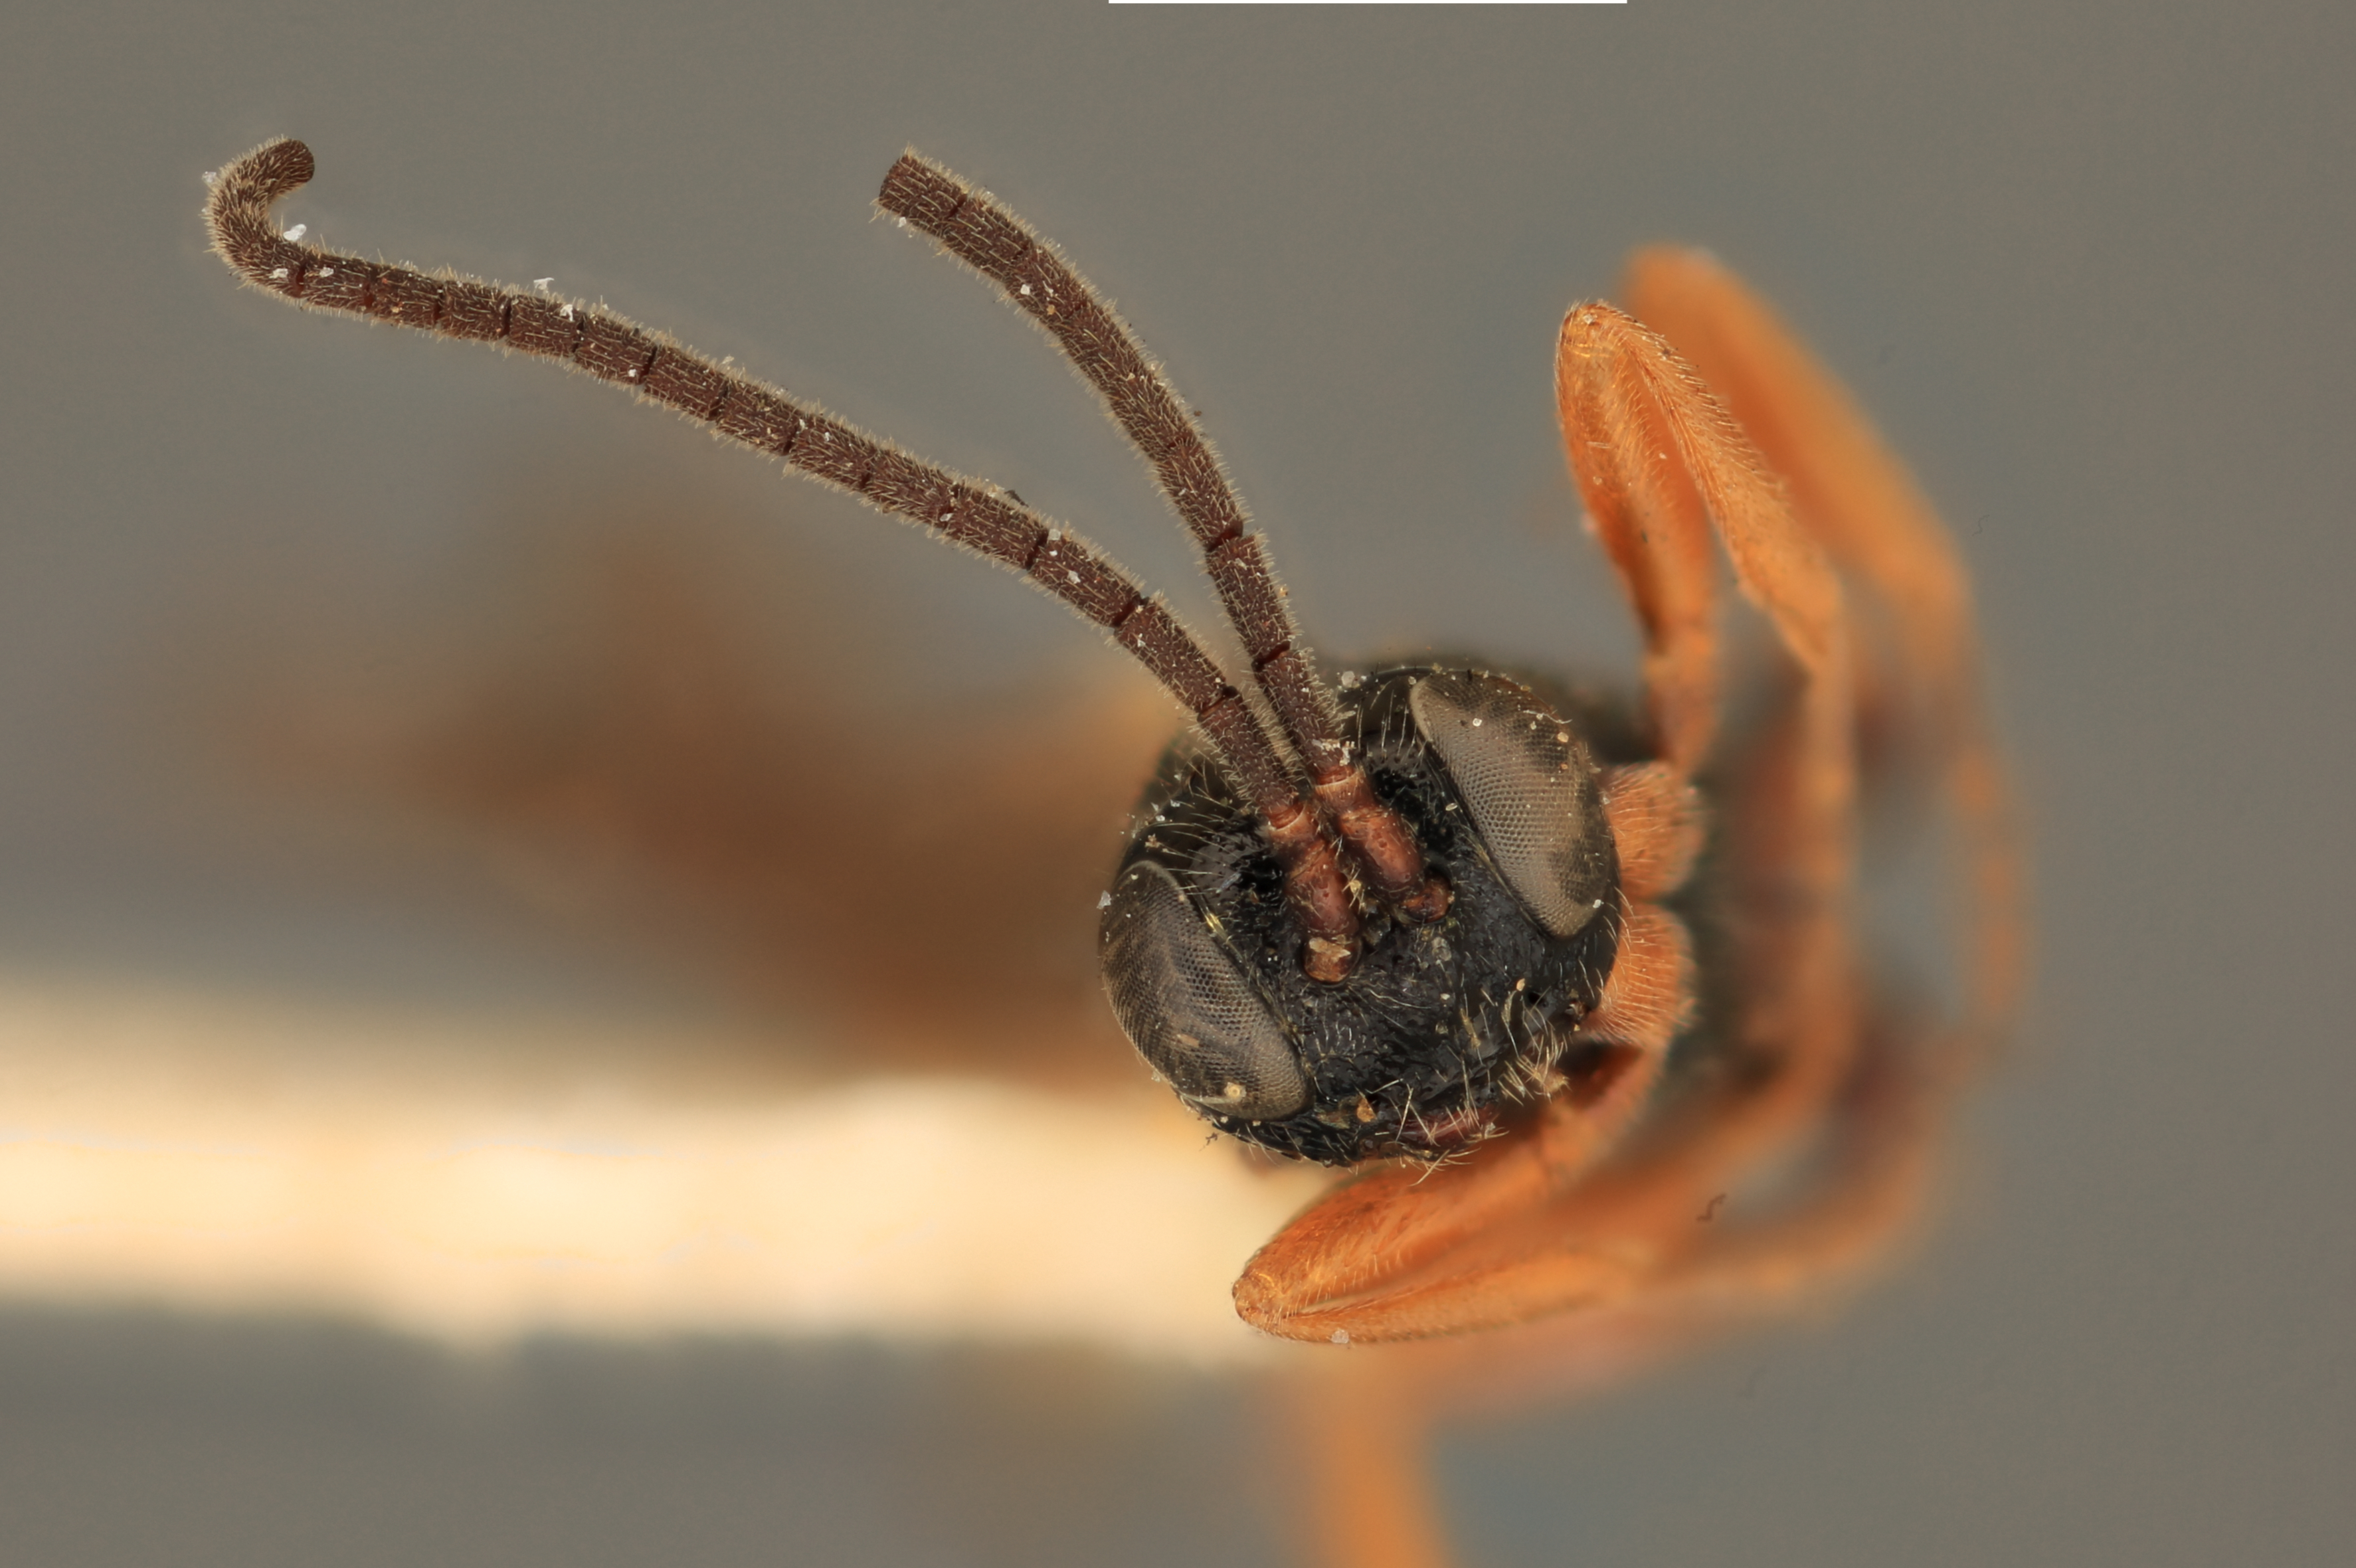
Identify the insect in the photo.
Phygadeuon melanorerus
